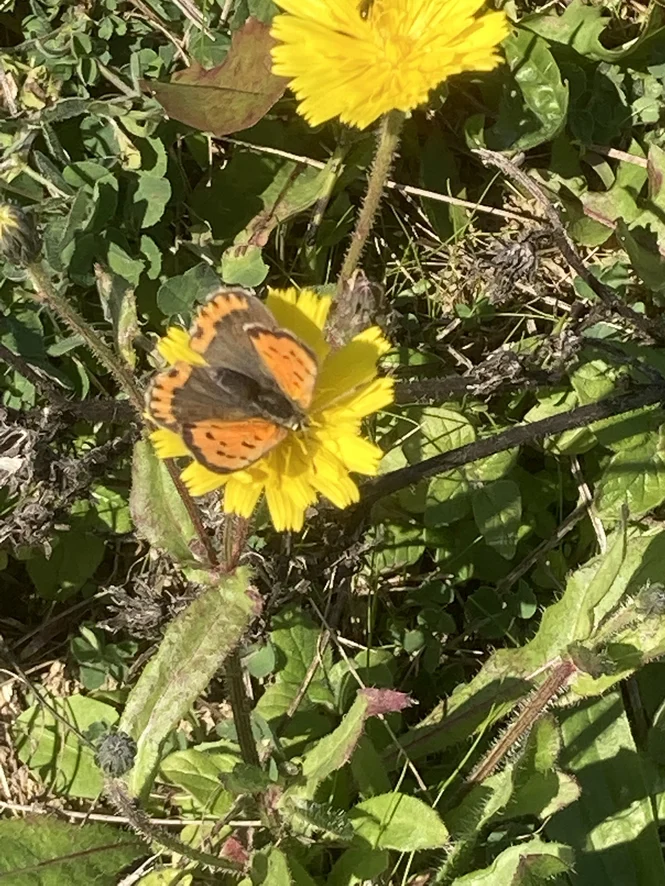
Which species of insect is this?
Lycaena phlaeas
